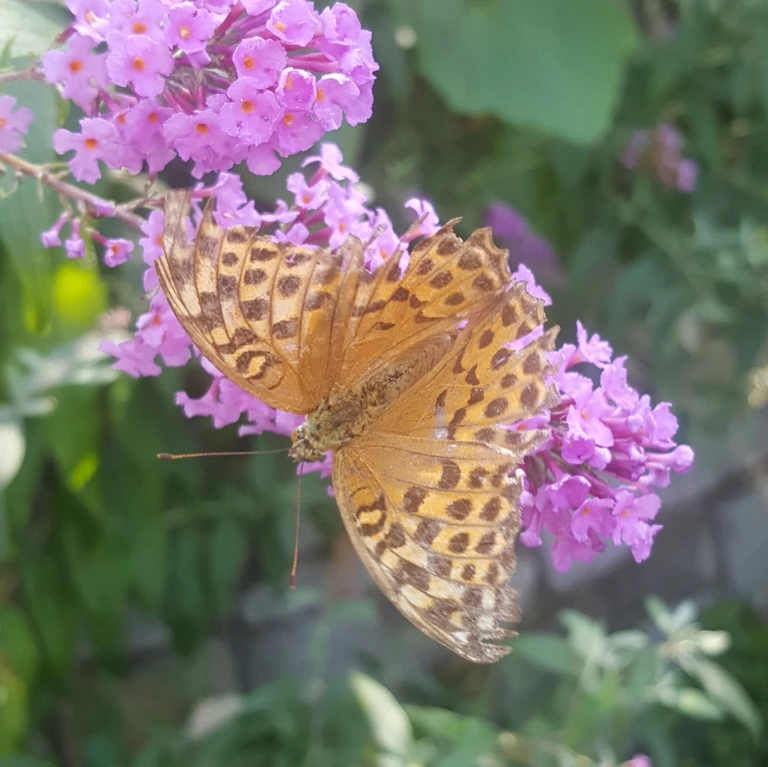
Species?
Argynnis paphia
